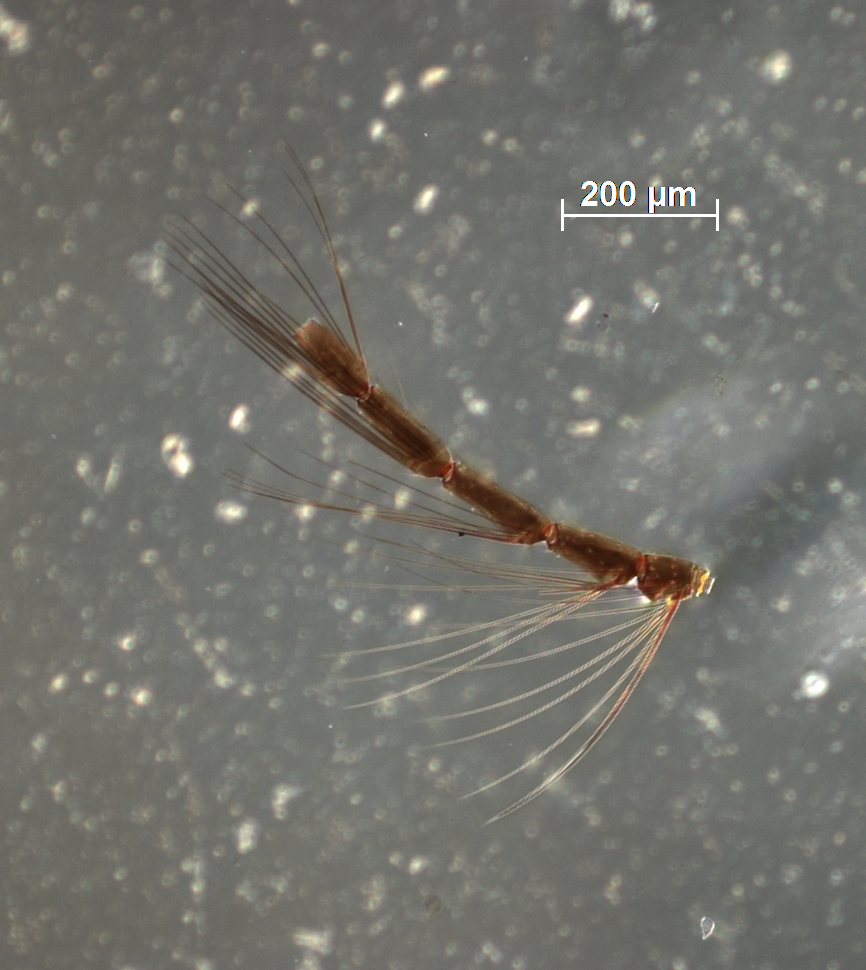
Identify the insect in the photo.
Tetrastichus kumaonensis
